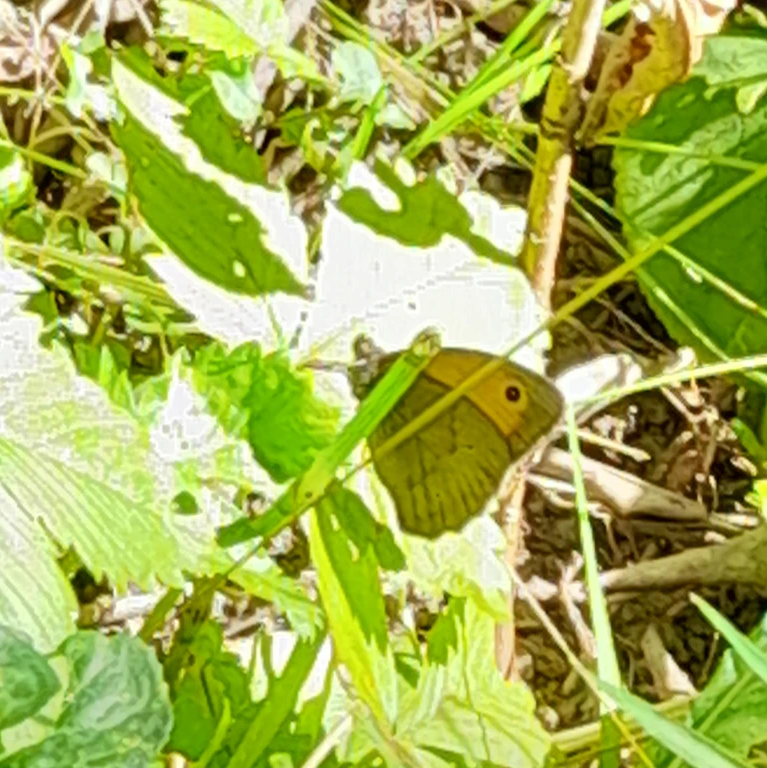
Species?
Maniola jurtina
